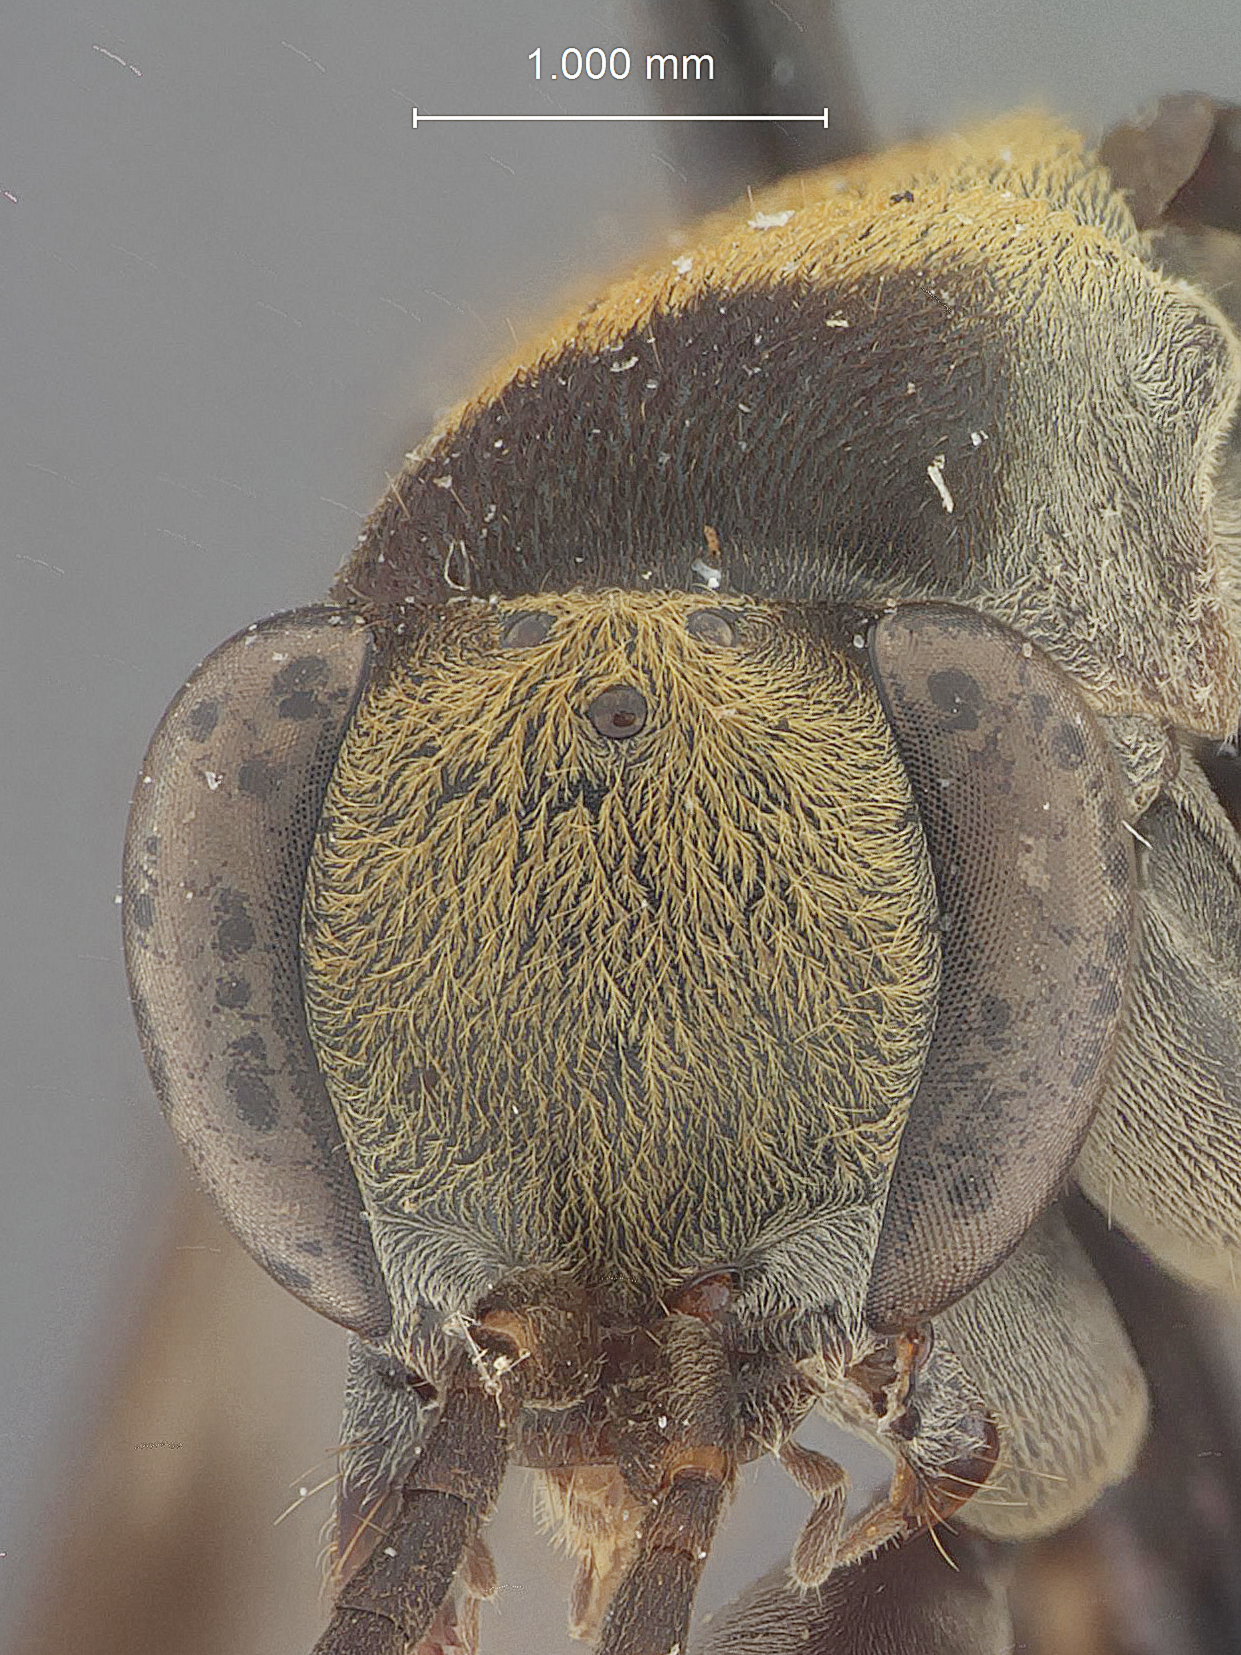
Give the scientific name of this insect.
Aporus comptus
